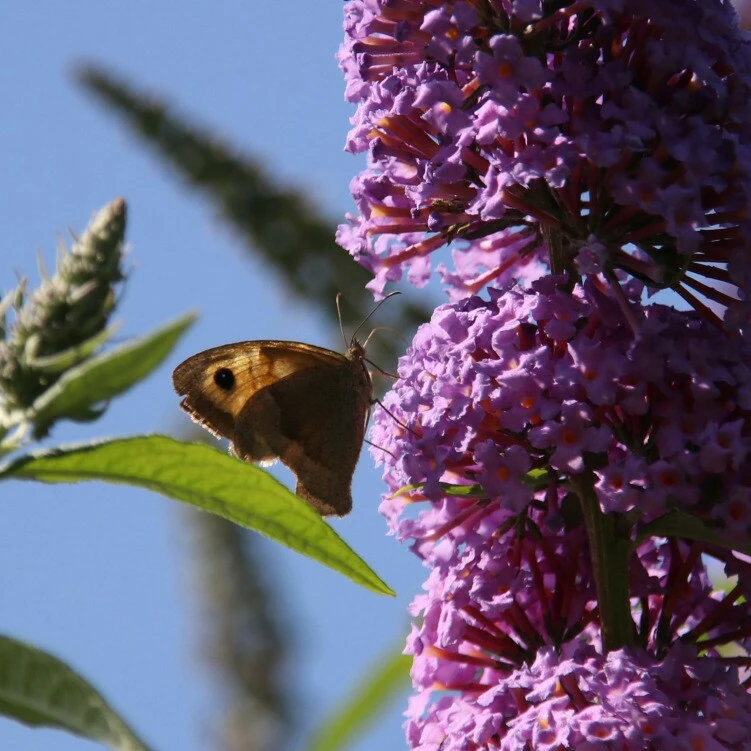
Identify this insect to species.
Maniola jurtina
